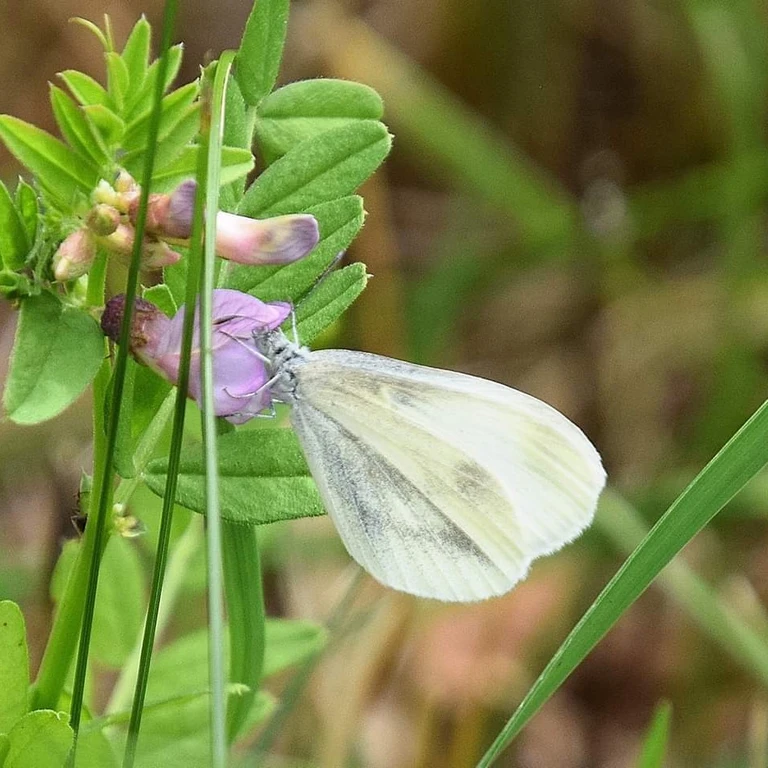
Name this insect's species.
Leptidea sinapis/juvernica
